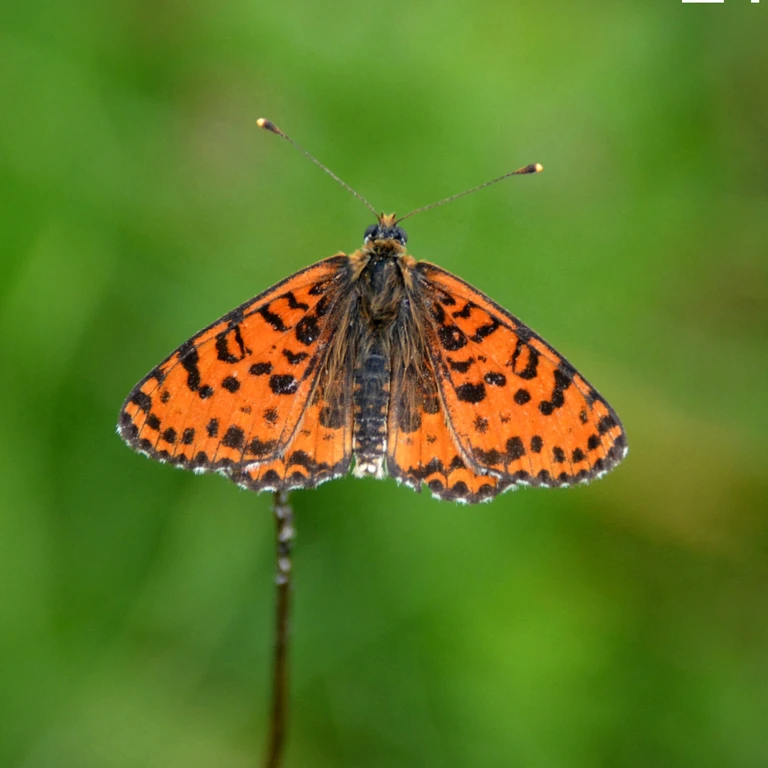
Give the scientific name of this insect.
Melitaea didyma
